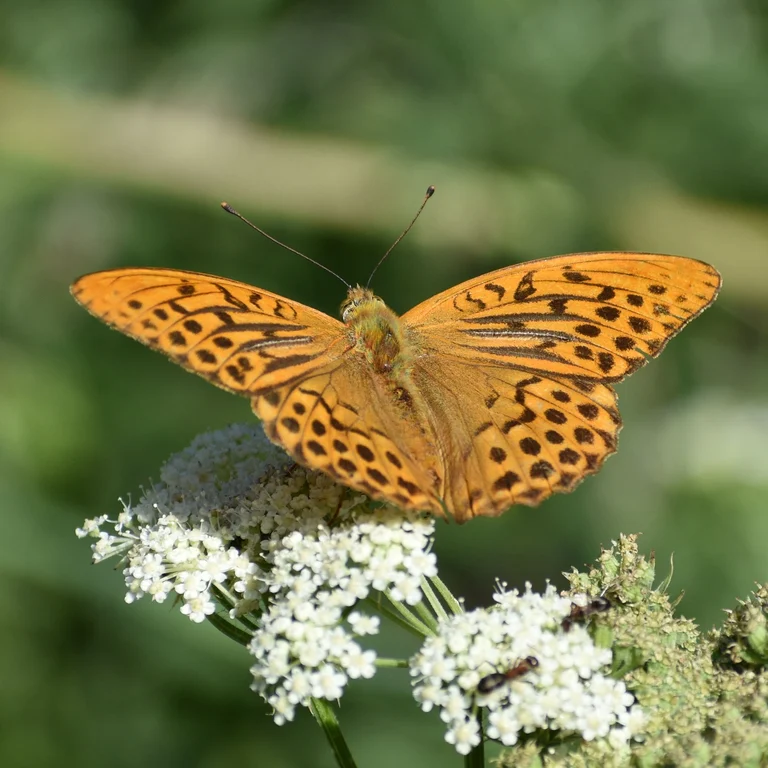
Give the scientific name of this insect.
Argynnis paphia
